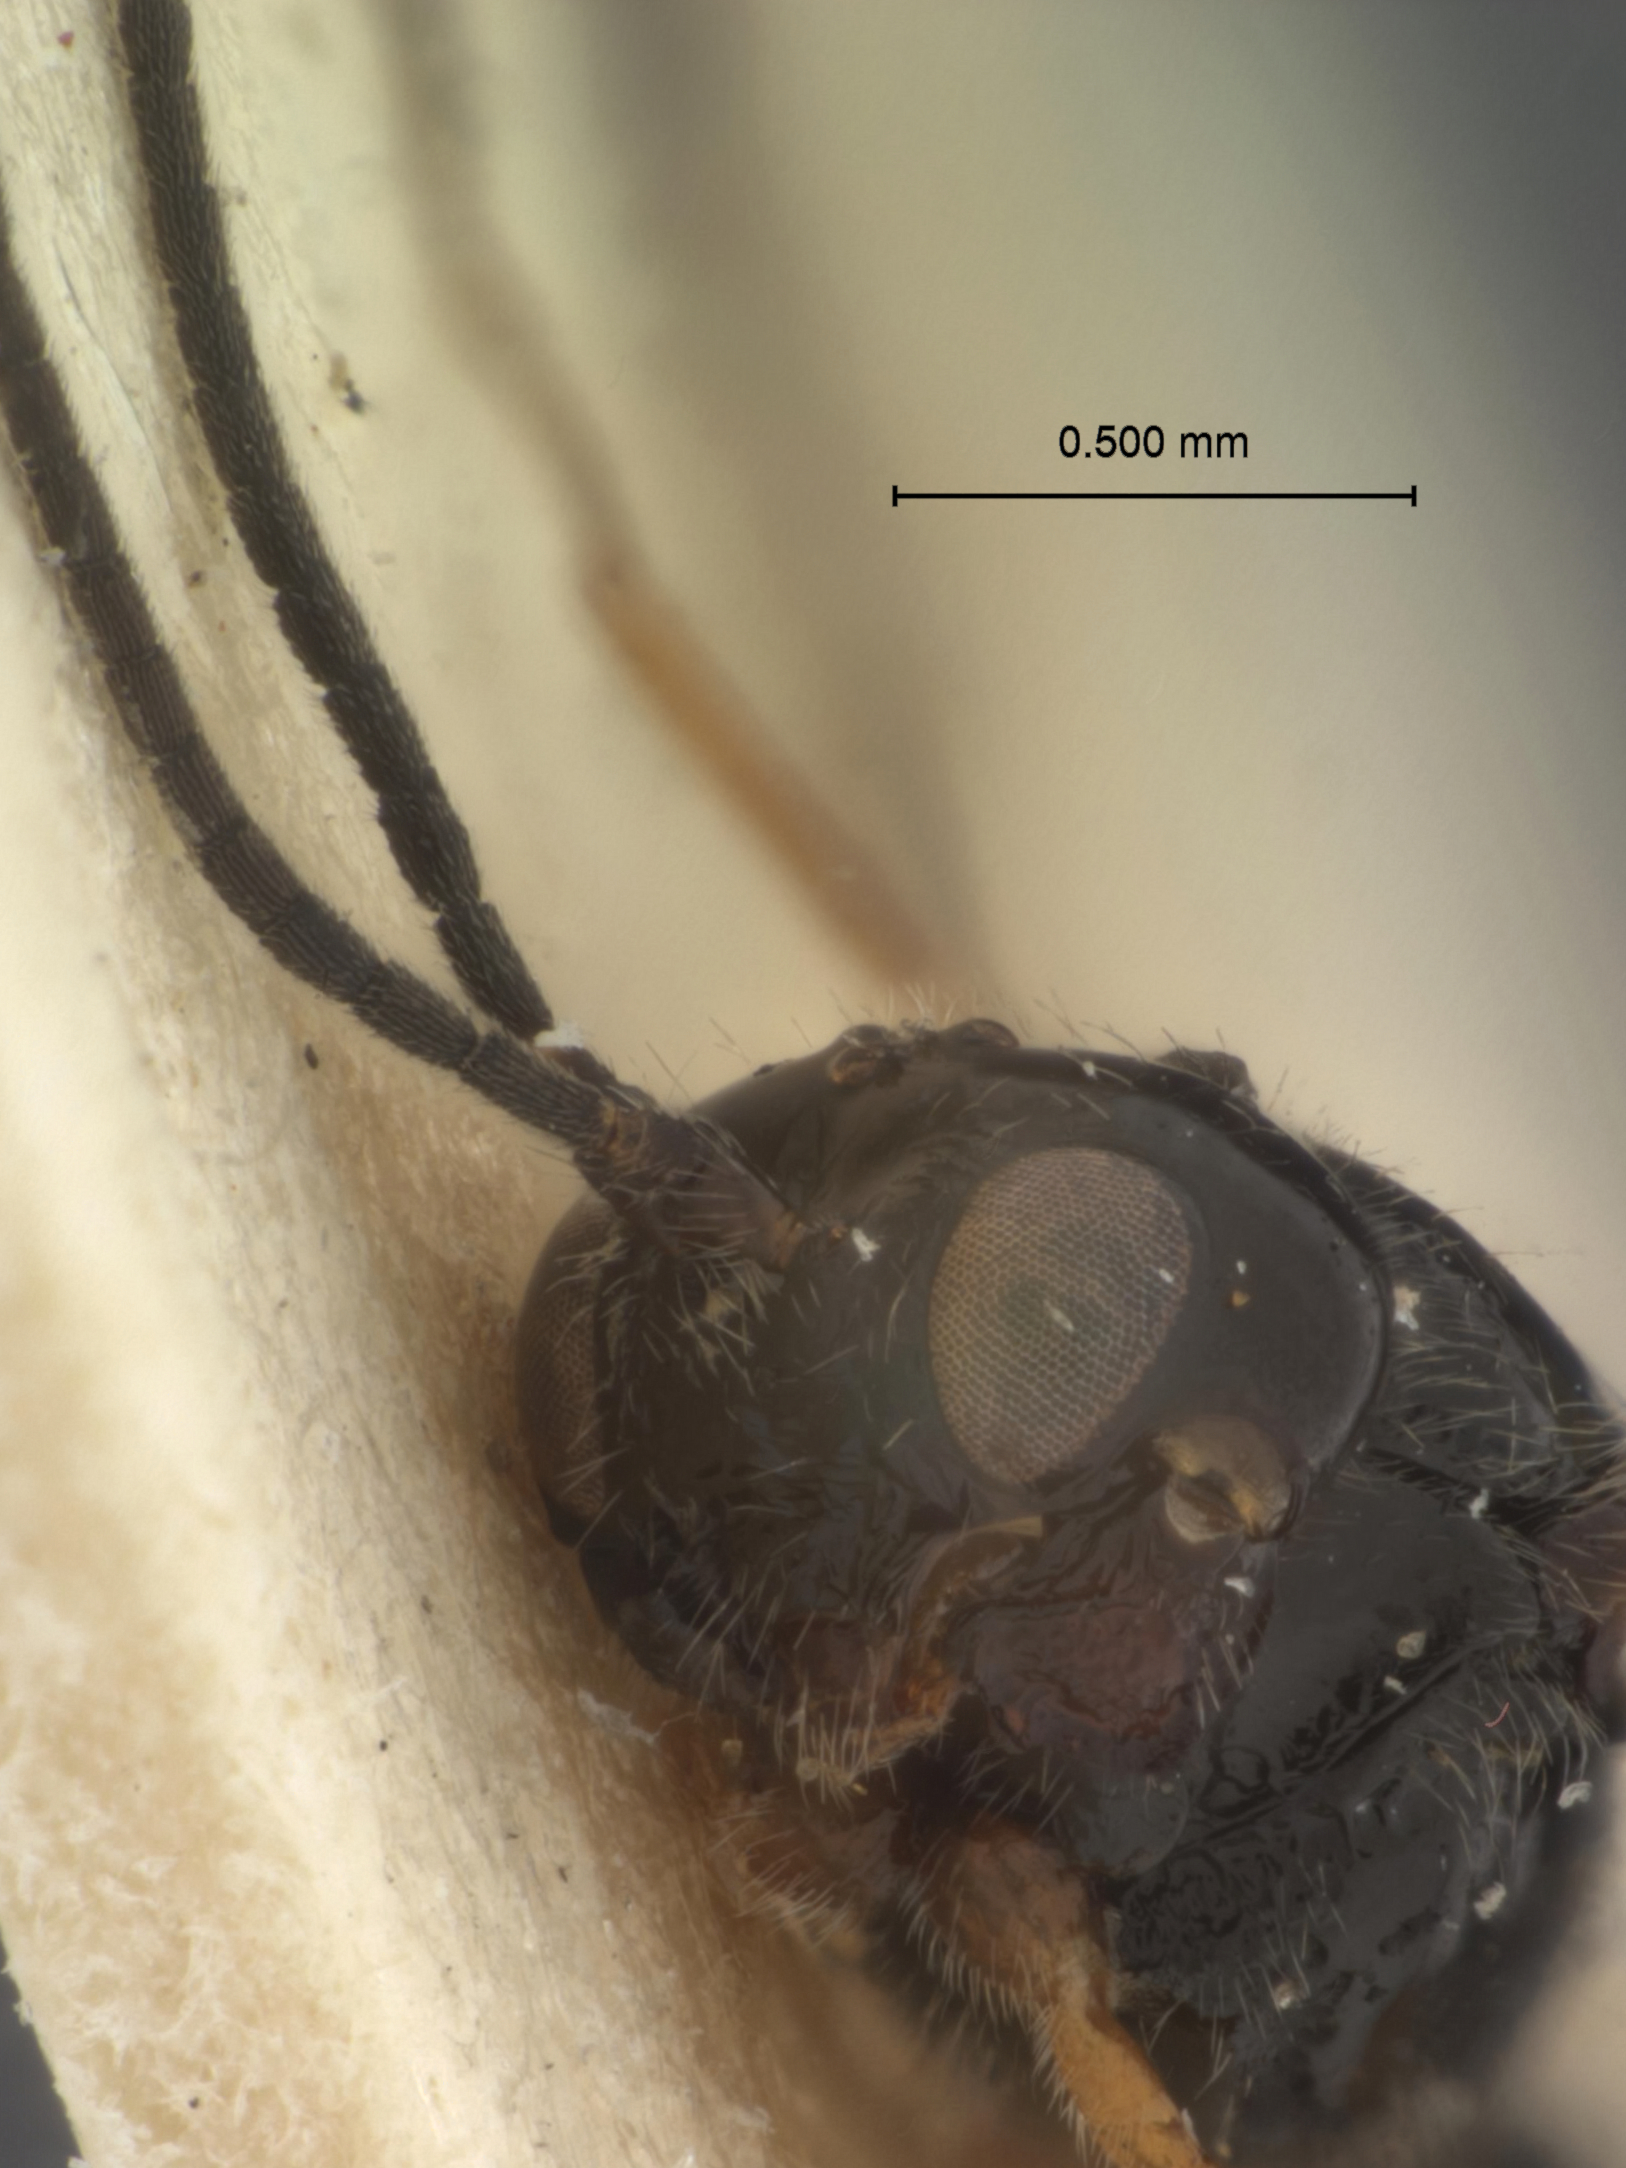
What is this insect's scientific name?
Antrusa miser
